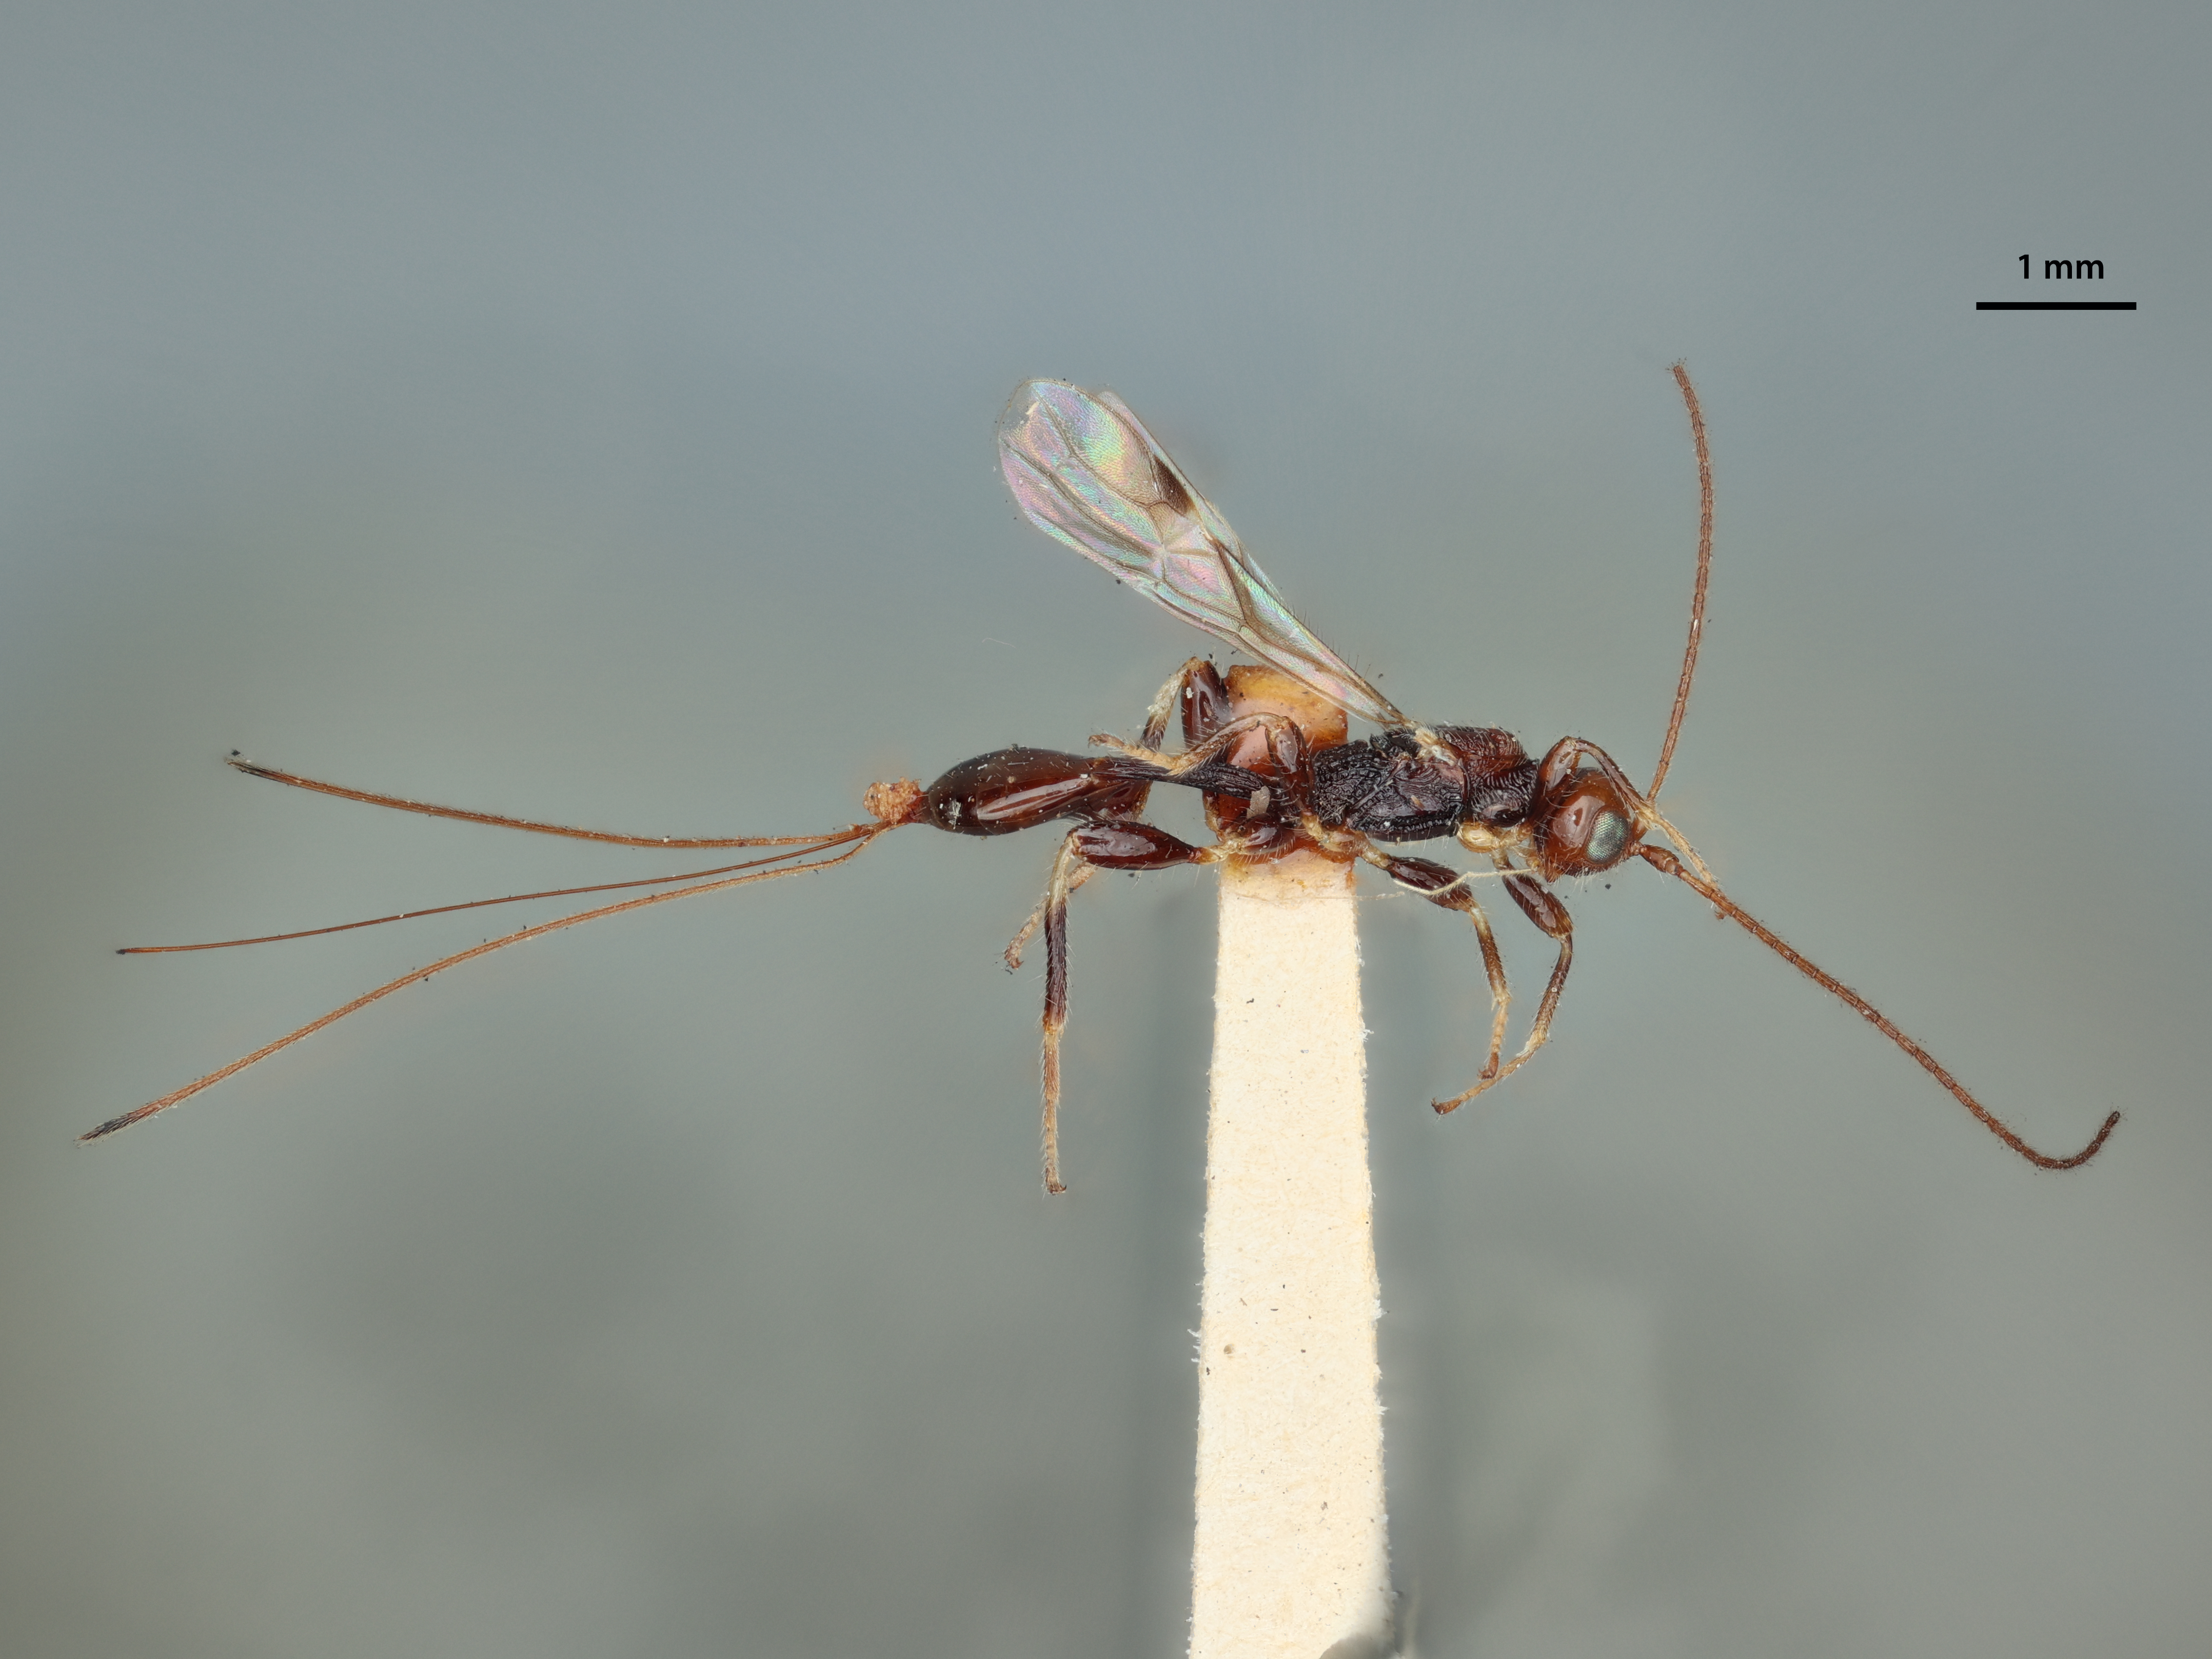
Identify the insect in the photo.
Spathius capys
